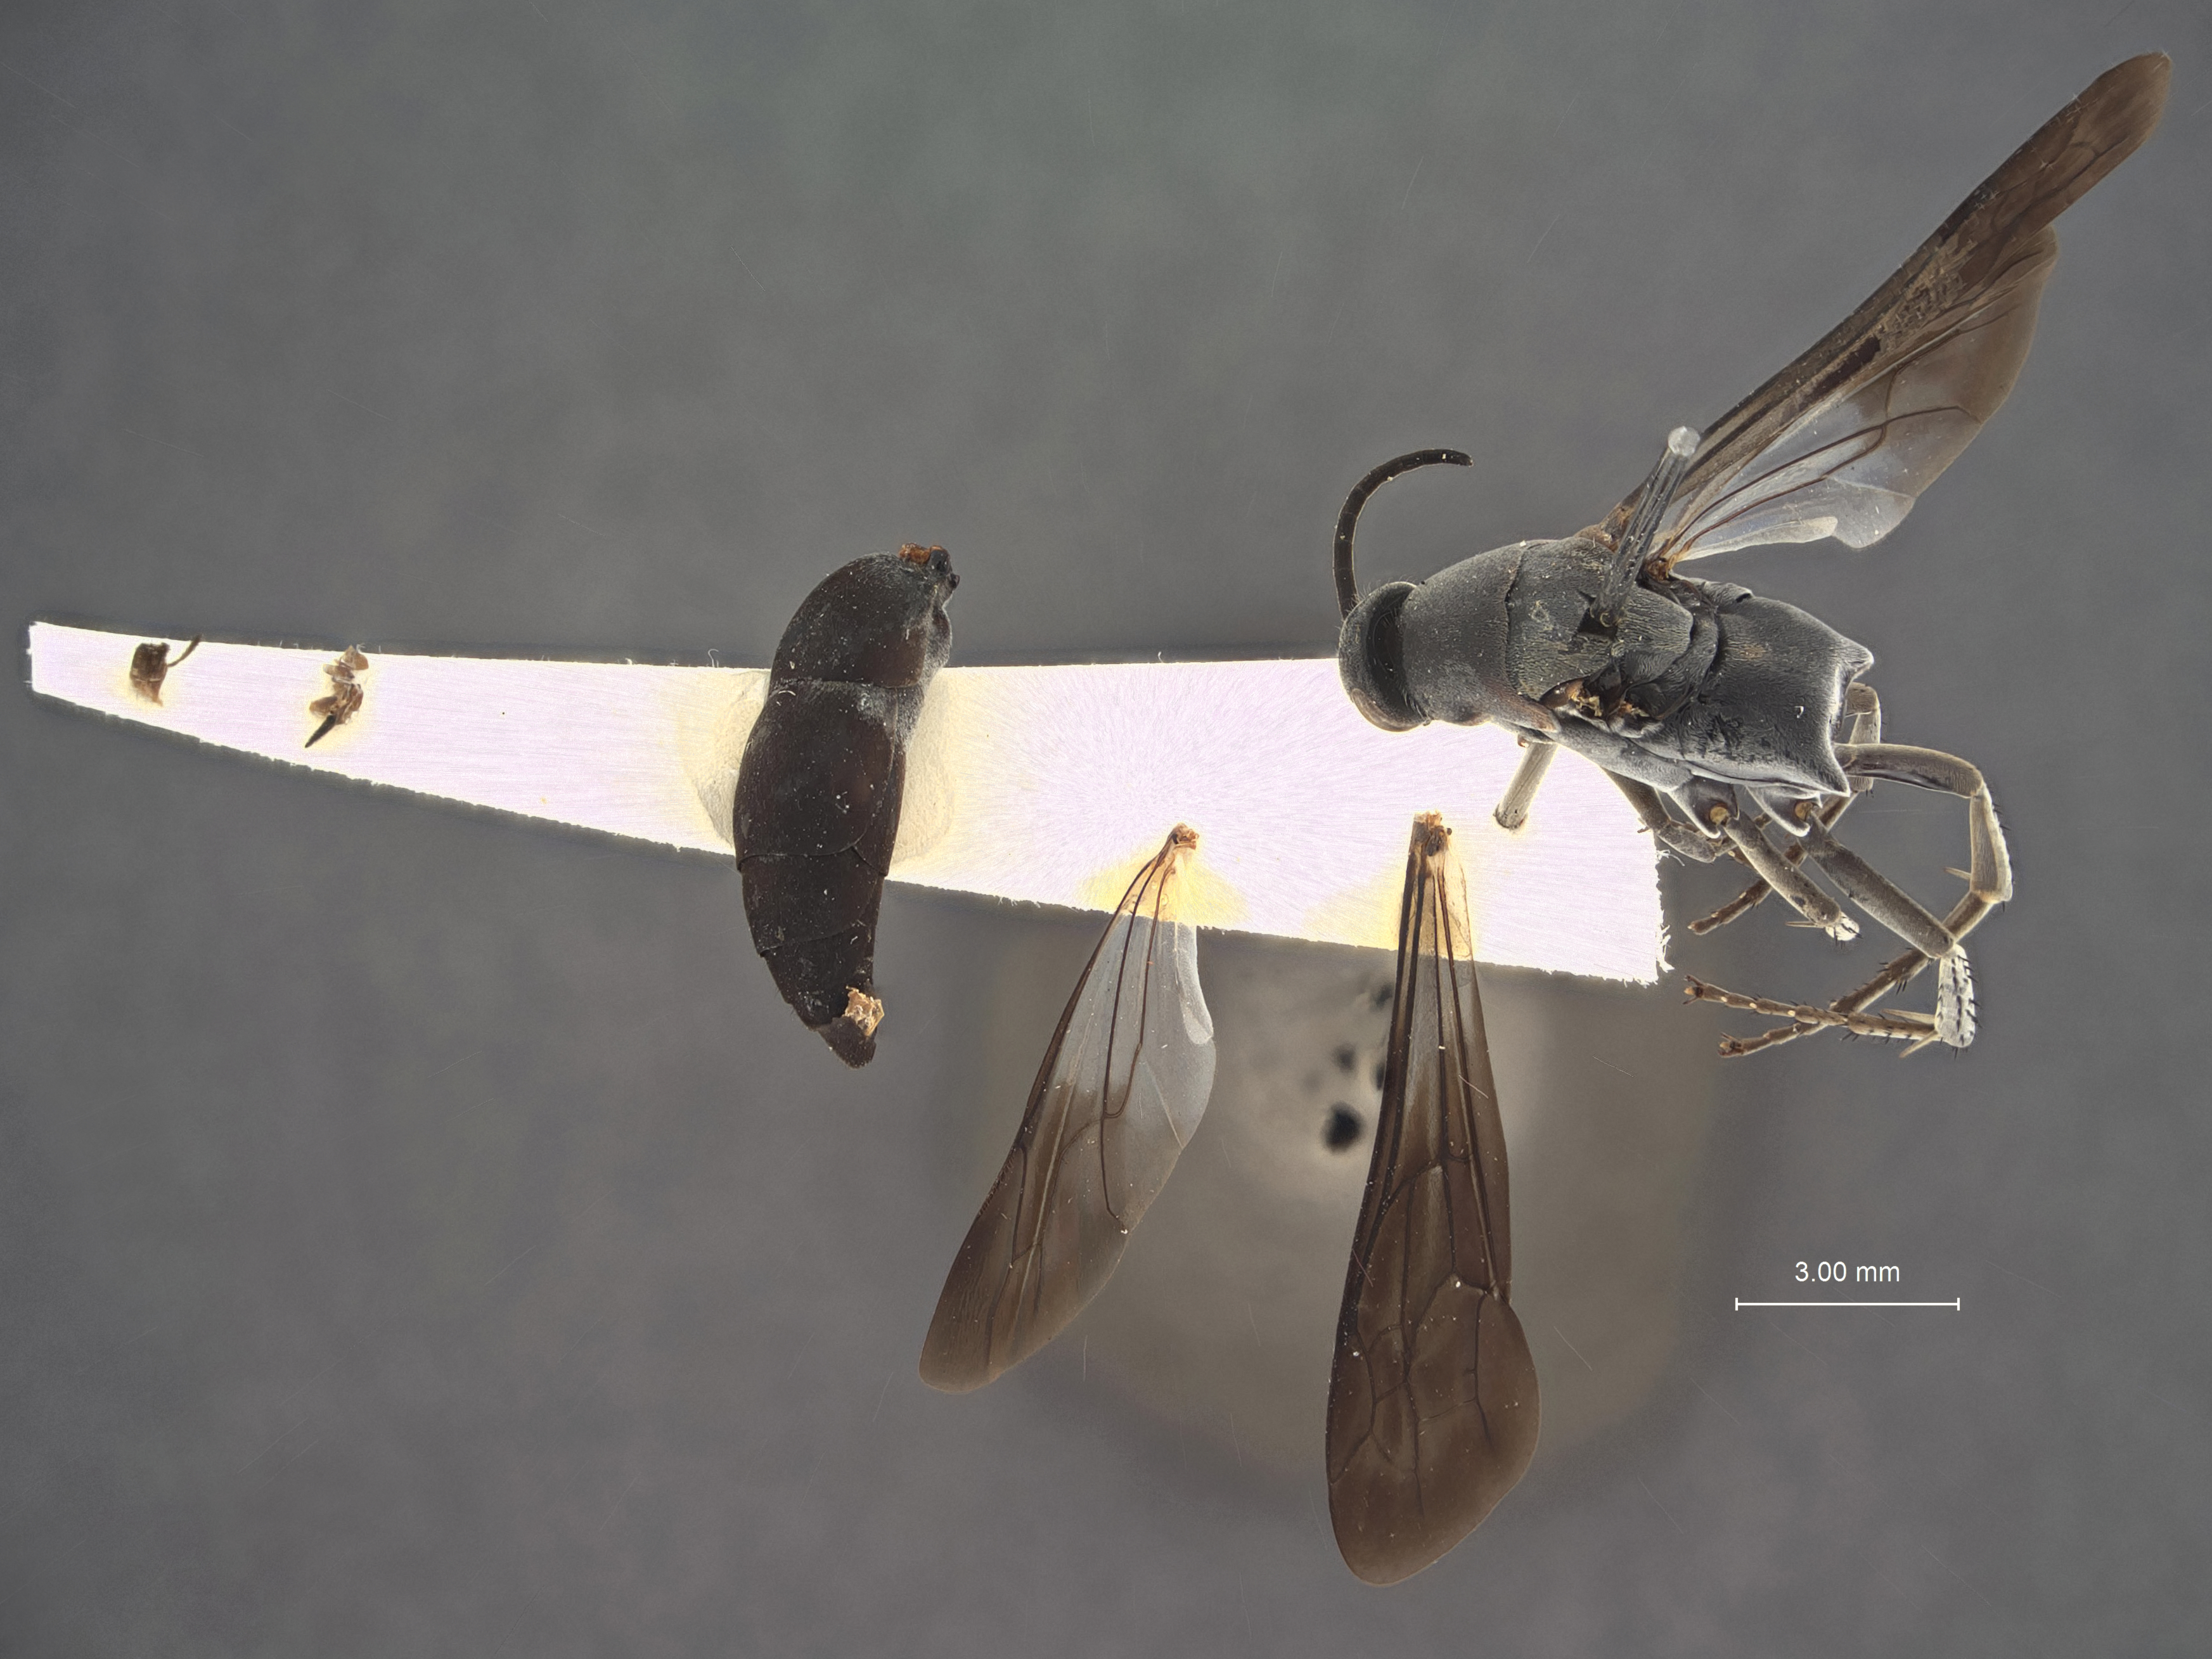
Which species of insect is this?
Ferreola ilanensis
